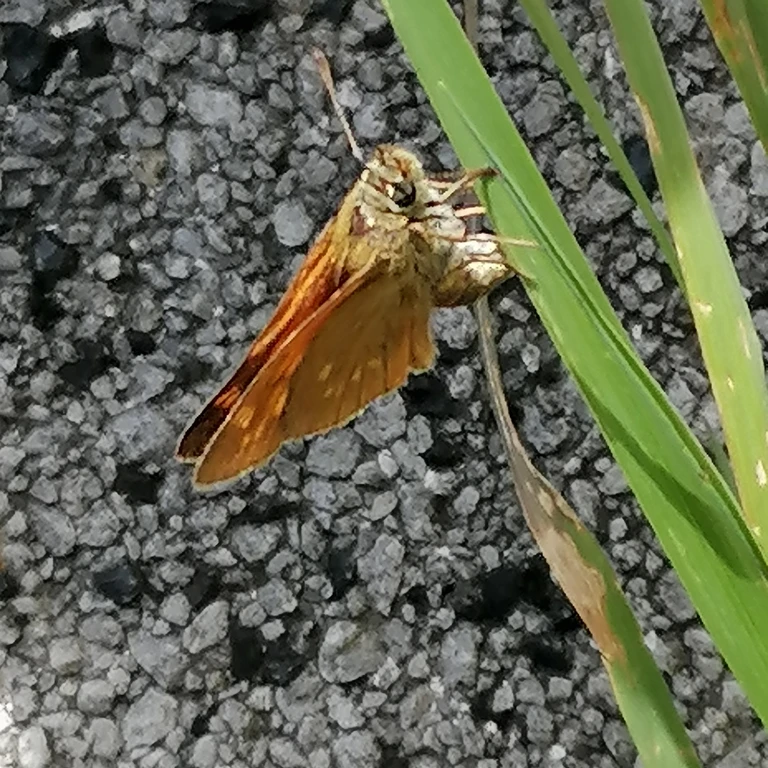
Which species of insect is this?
Ochlodes sylvanus (also Ochlodes venata)
